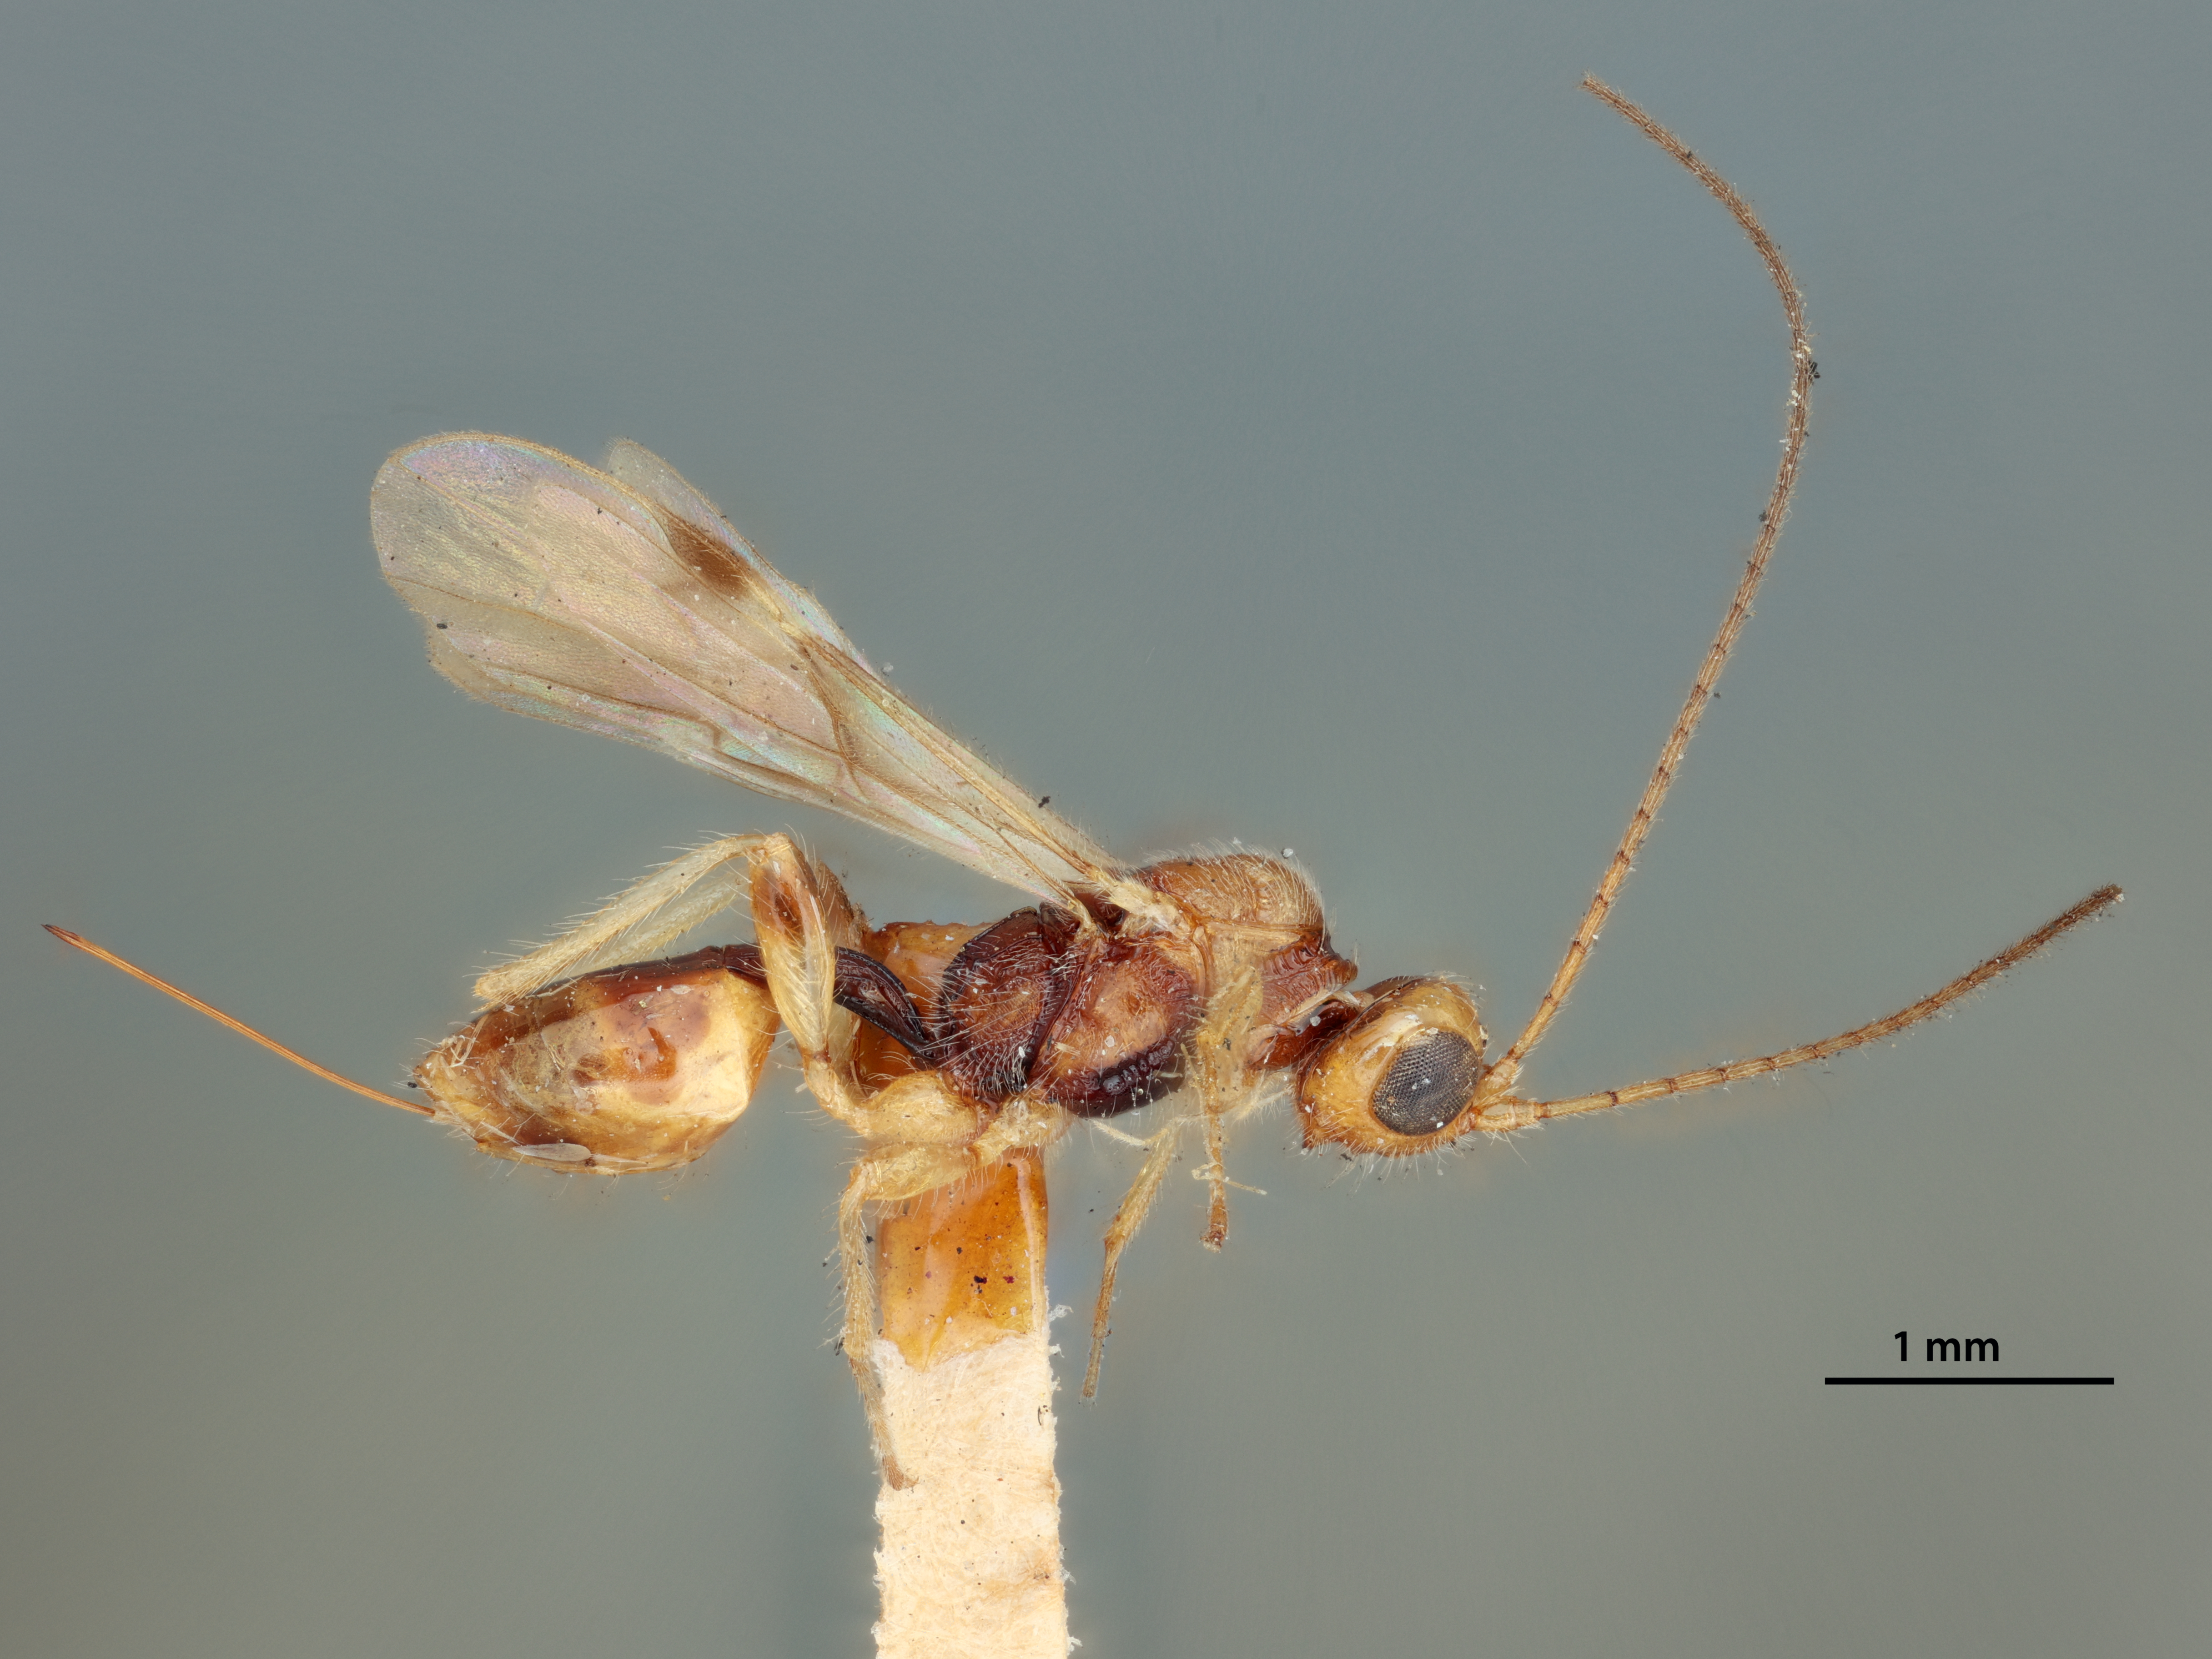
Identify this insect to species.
Spathius seres
